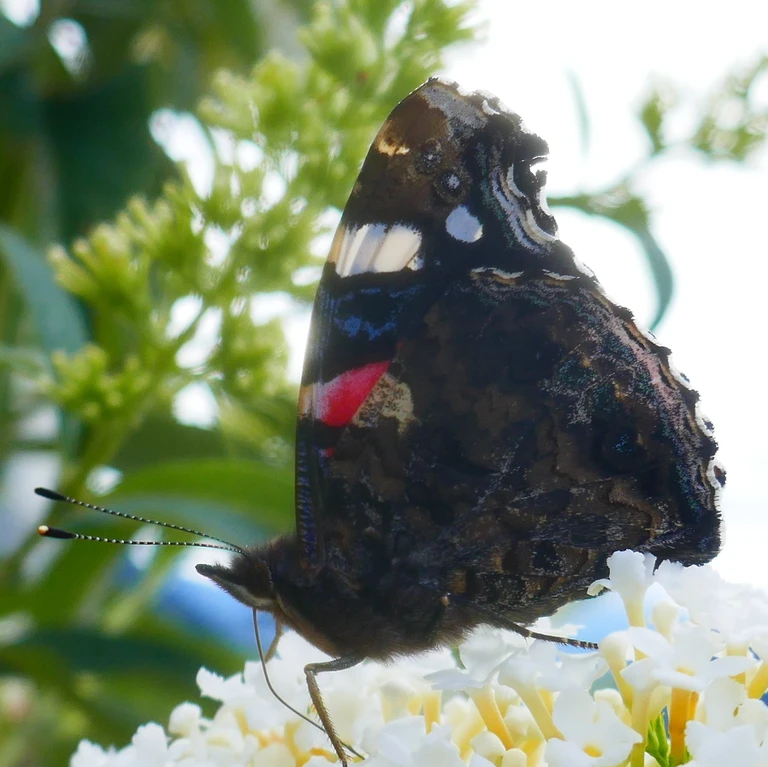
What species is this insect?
Vanessa atalanta
